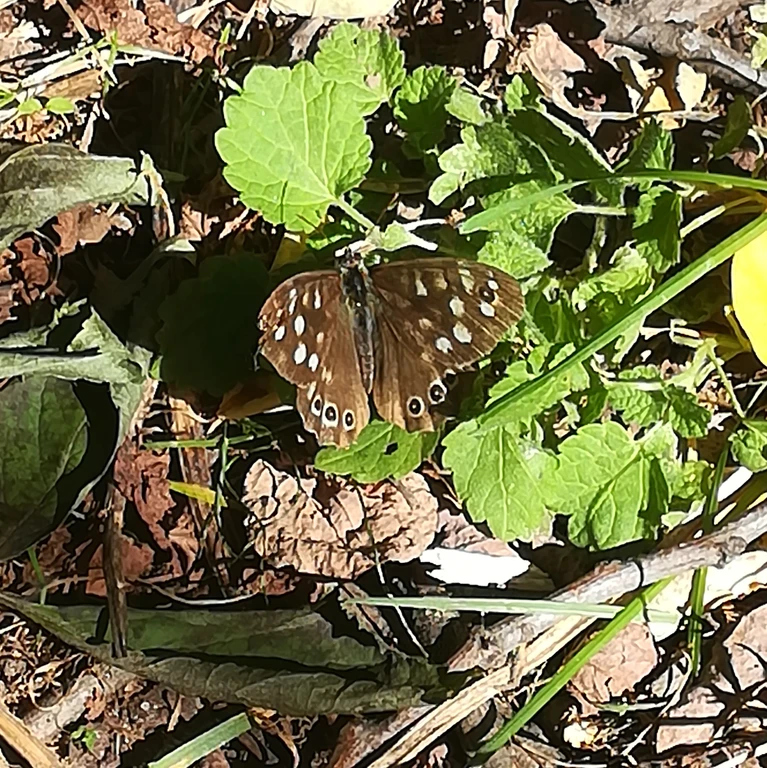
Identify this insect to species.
Pararge aegeria
